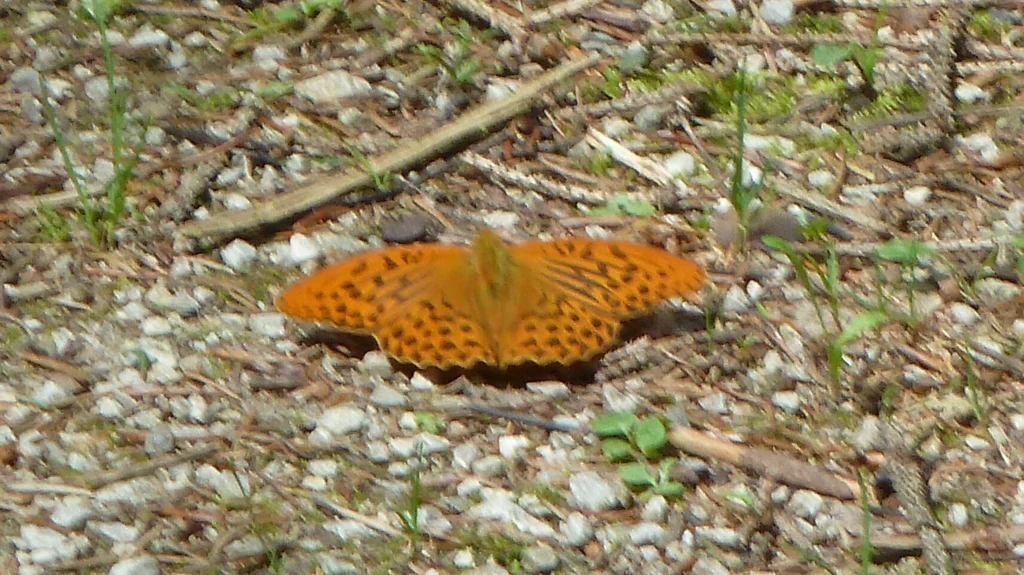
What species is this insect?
Argynnis paphia
